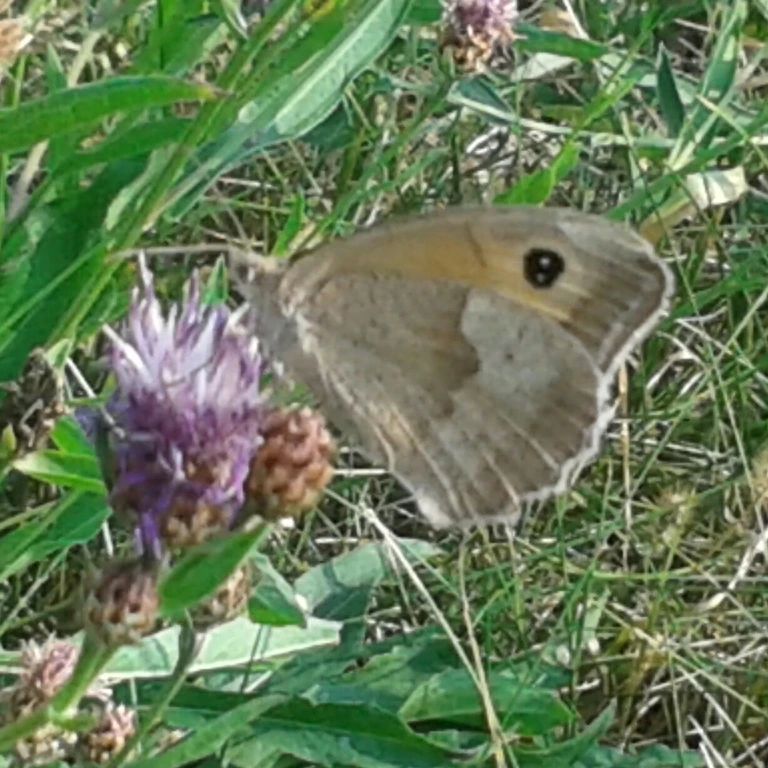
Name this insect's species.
Maniola jurtina
